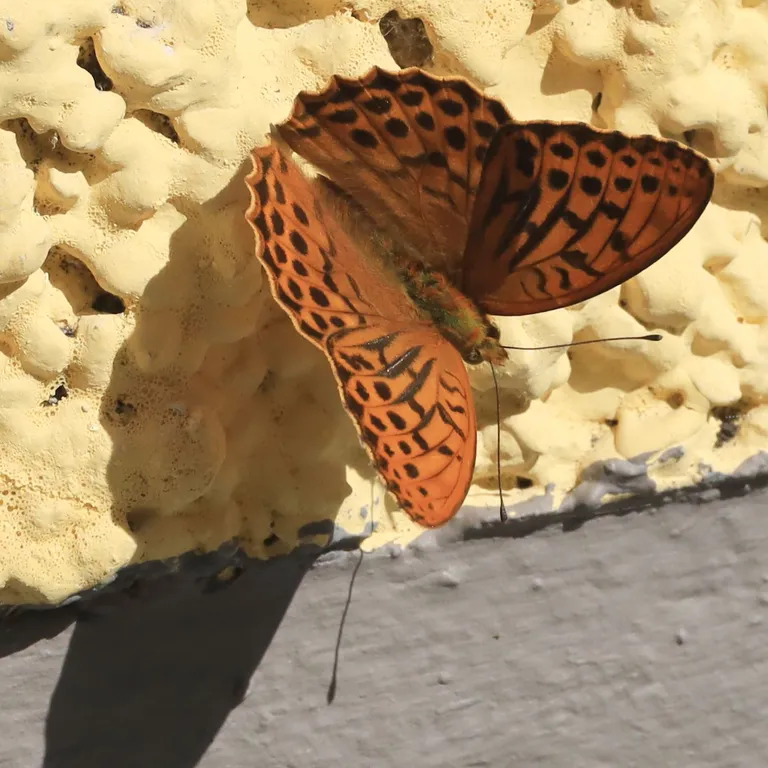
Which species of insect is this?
Argynnis paphia
